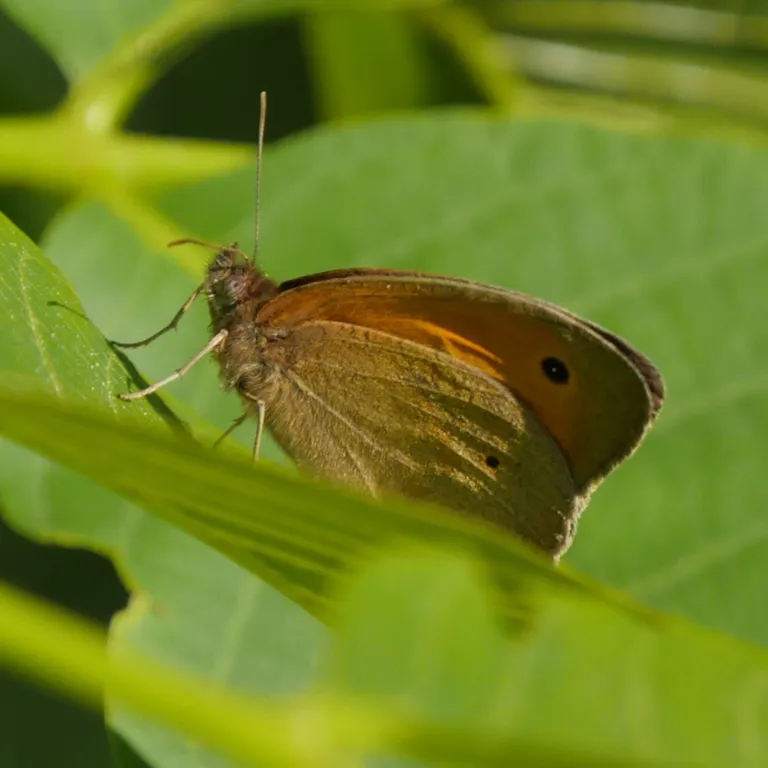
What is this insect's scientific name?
Maniola jurtina
